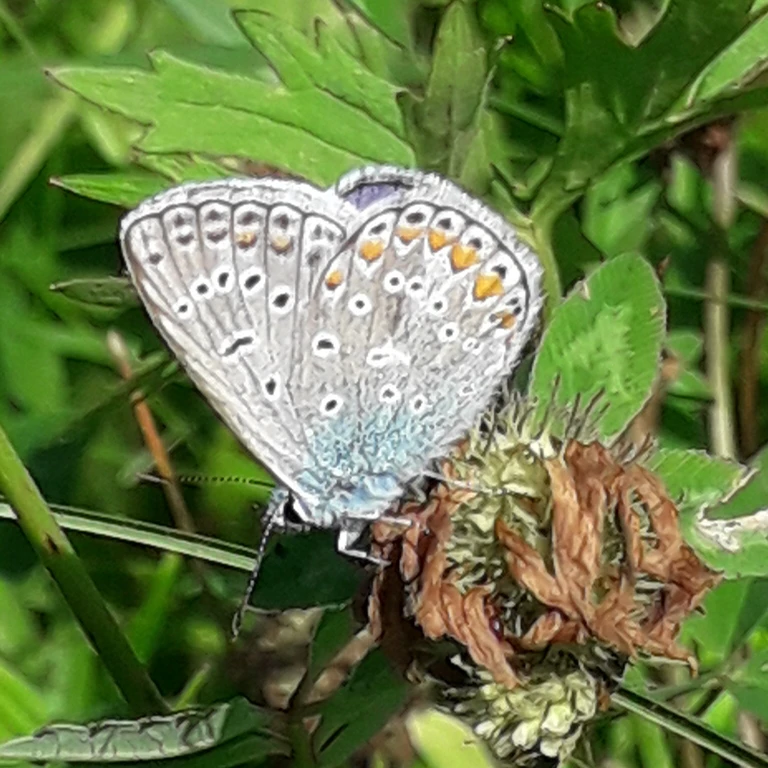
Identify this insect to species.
Polyommatus icarus
